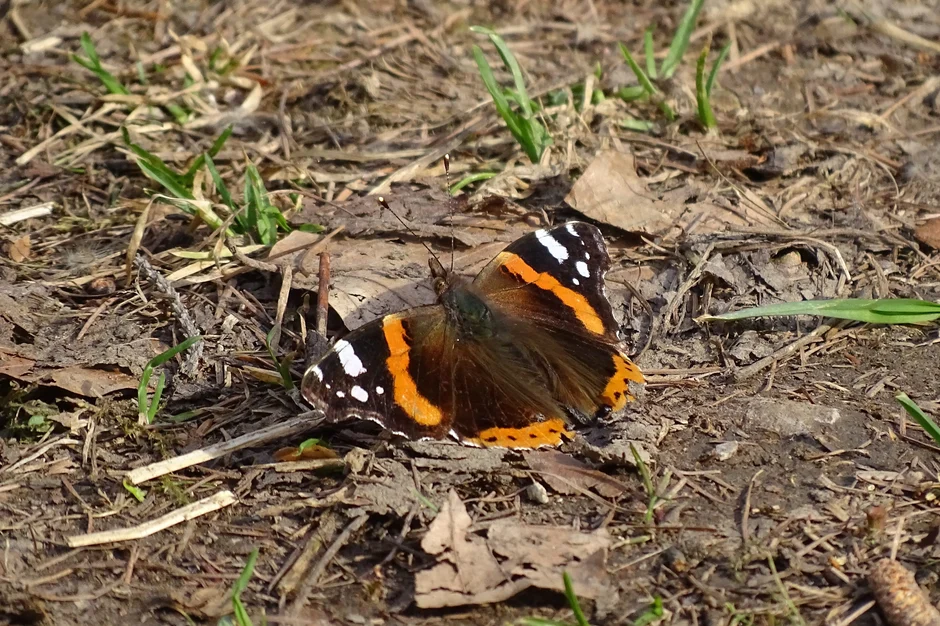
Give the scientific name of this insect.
Vanessa atalanta
